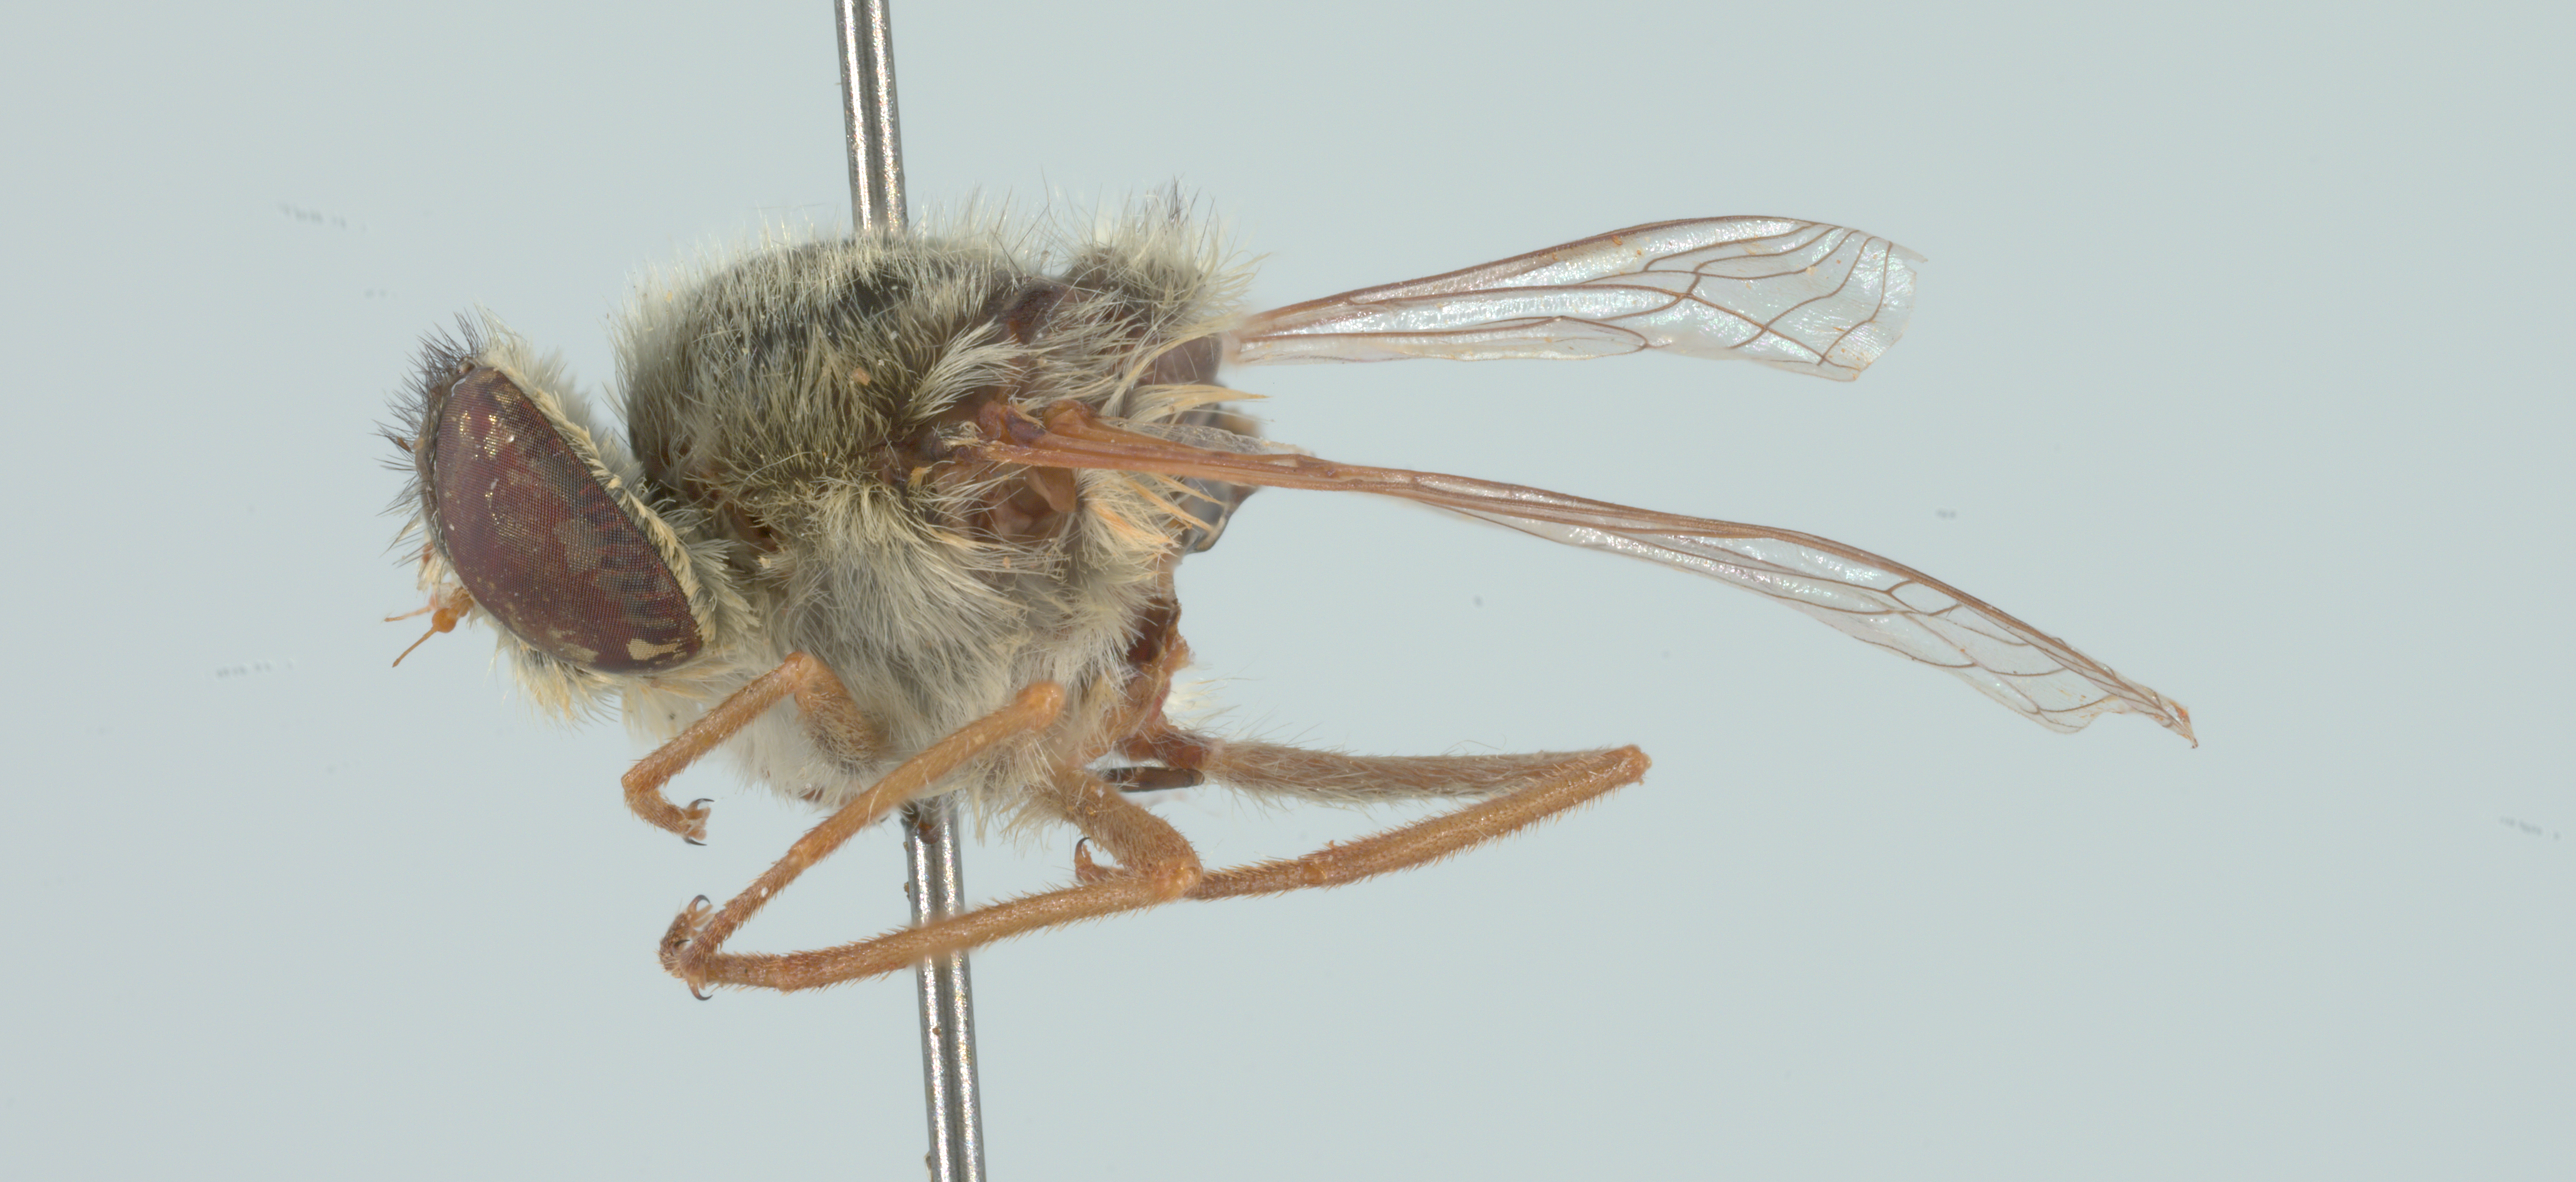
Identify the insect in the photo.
Neorhynchocephalus sackenii
